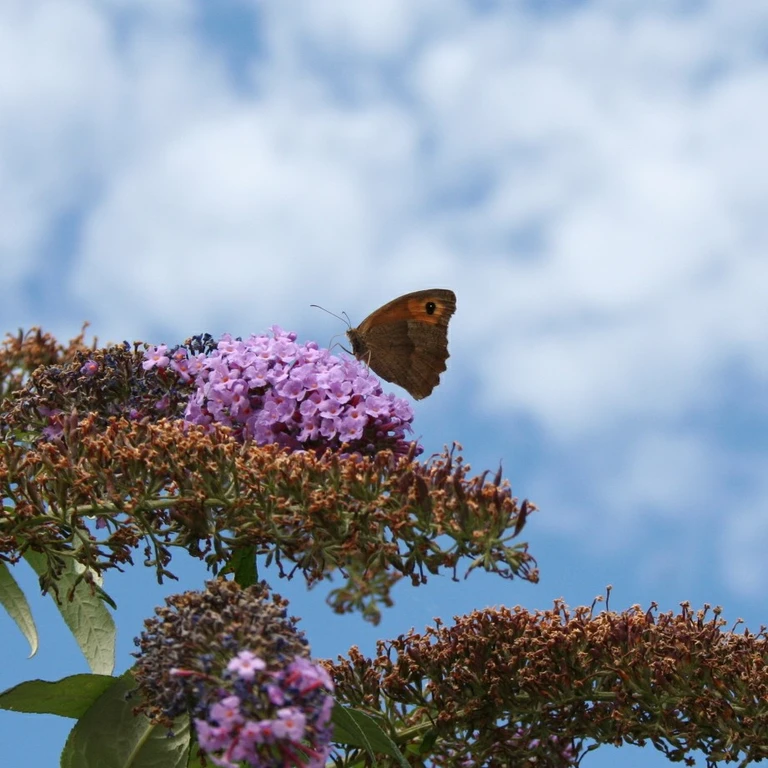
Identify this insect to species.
Maniola jurtina
